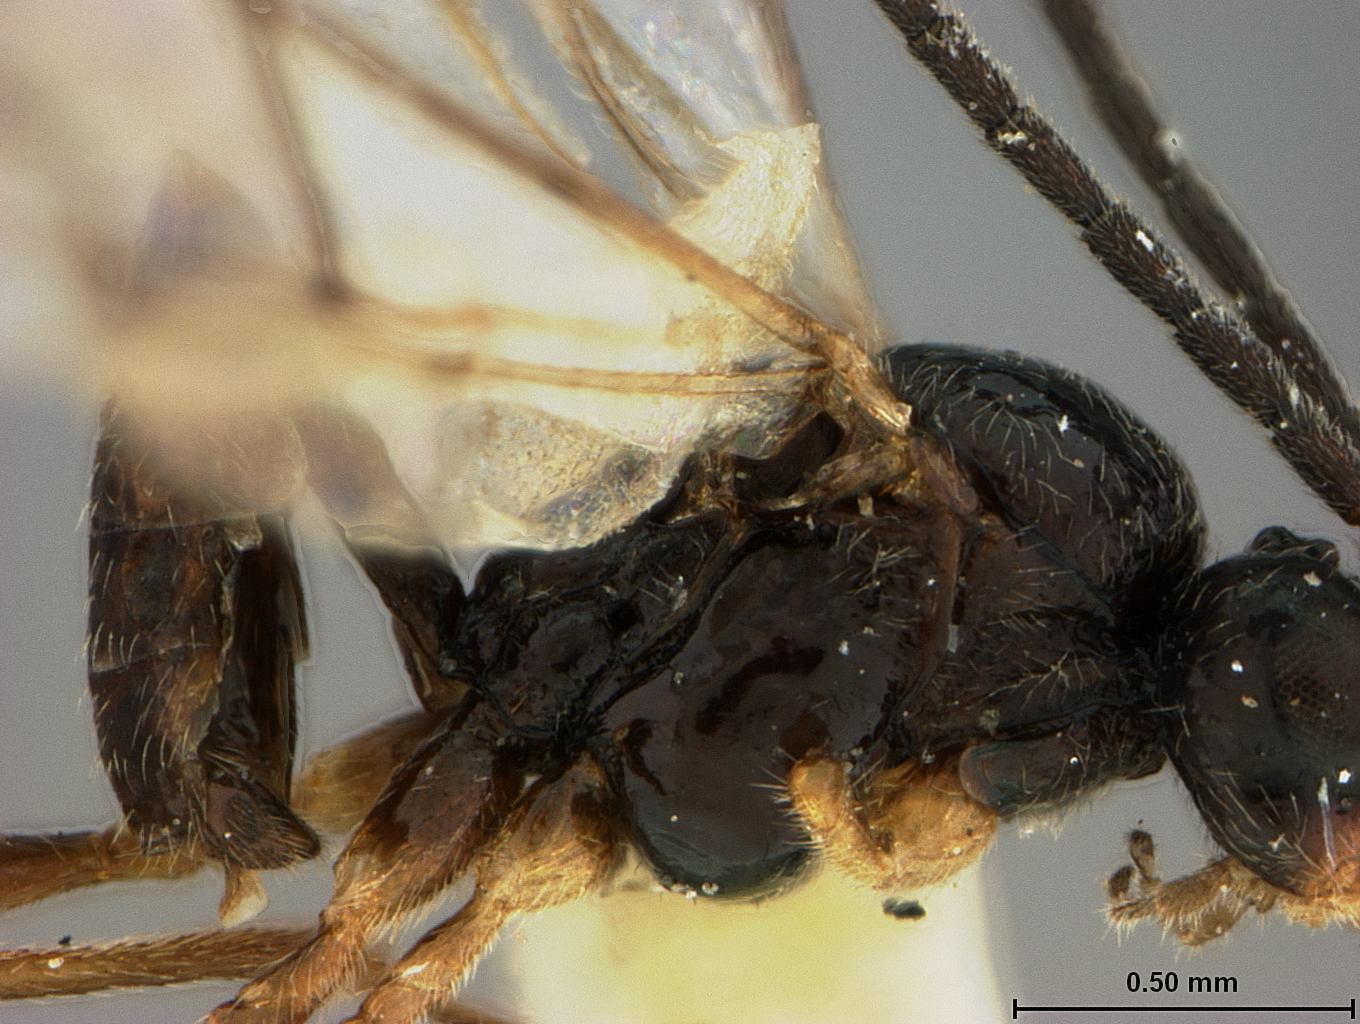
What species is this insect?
Aphidius atropetiolatus
